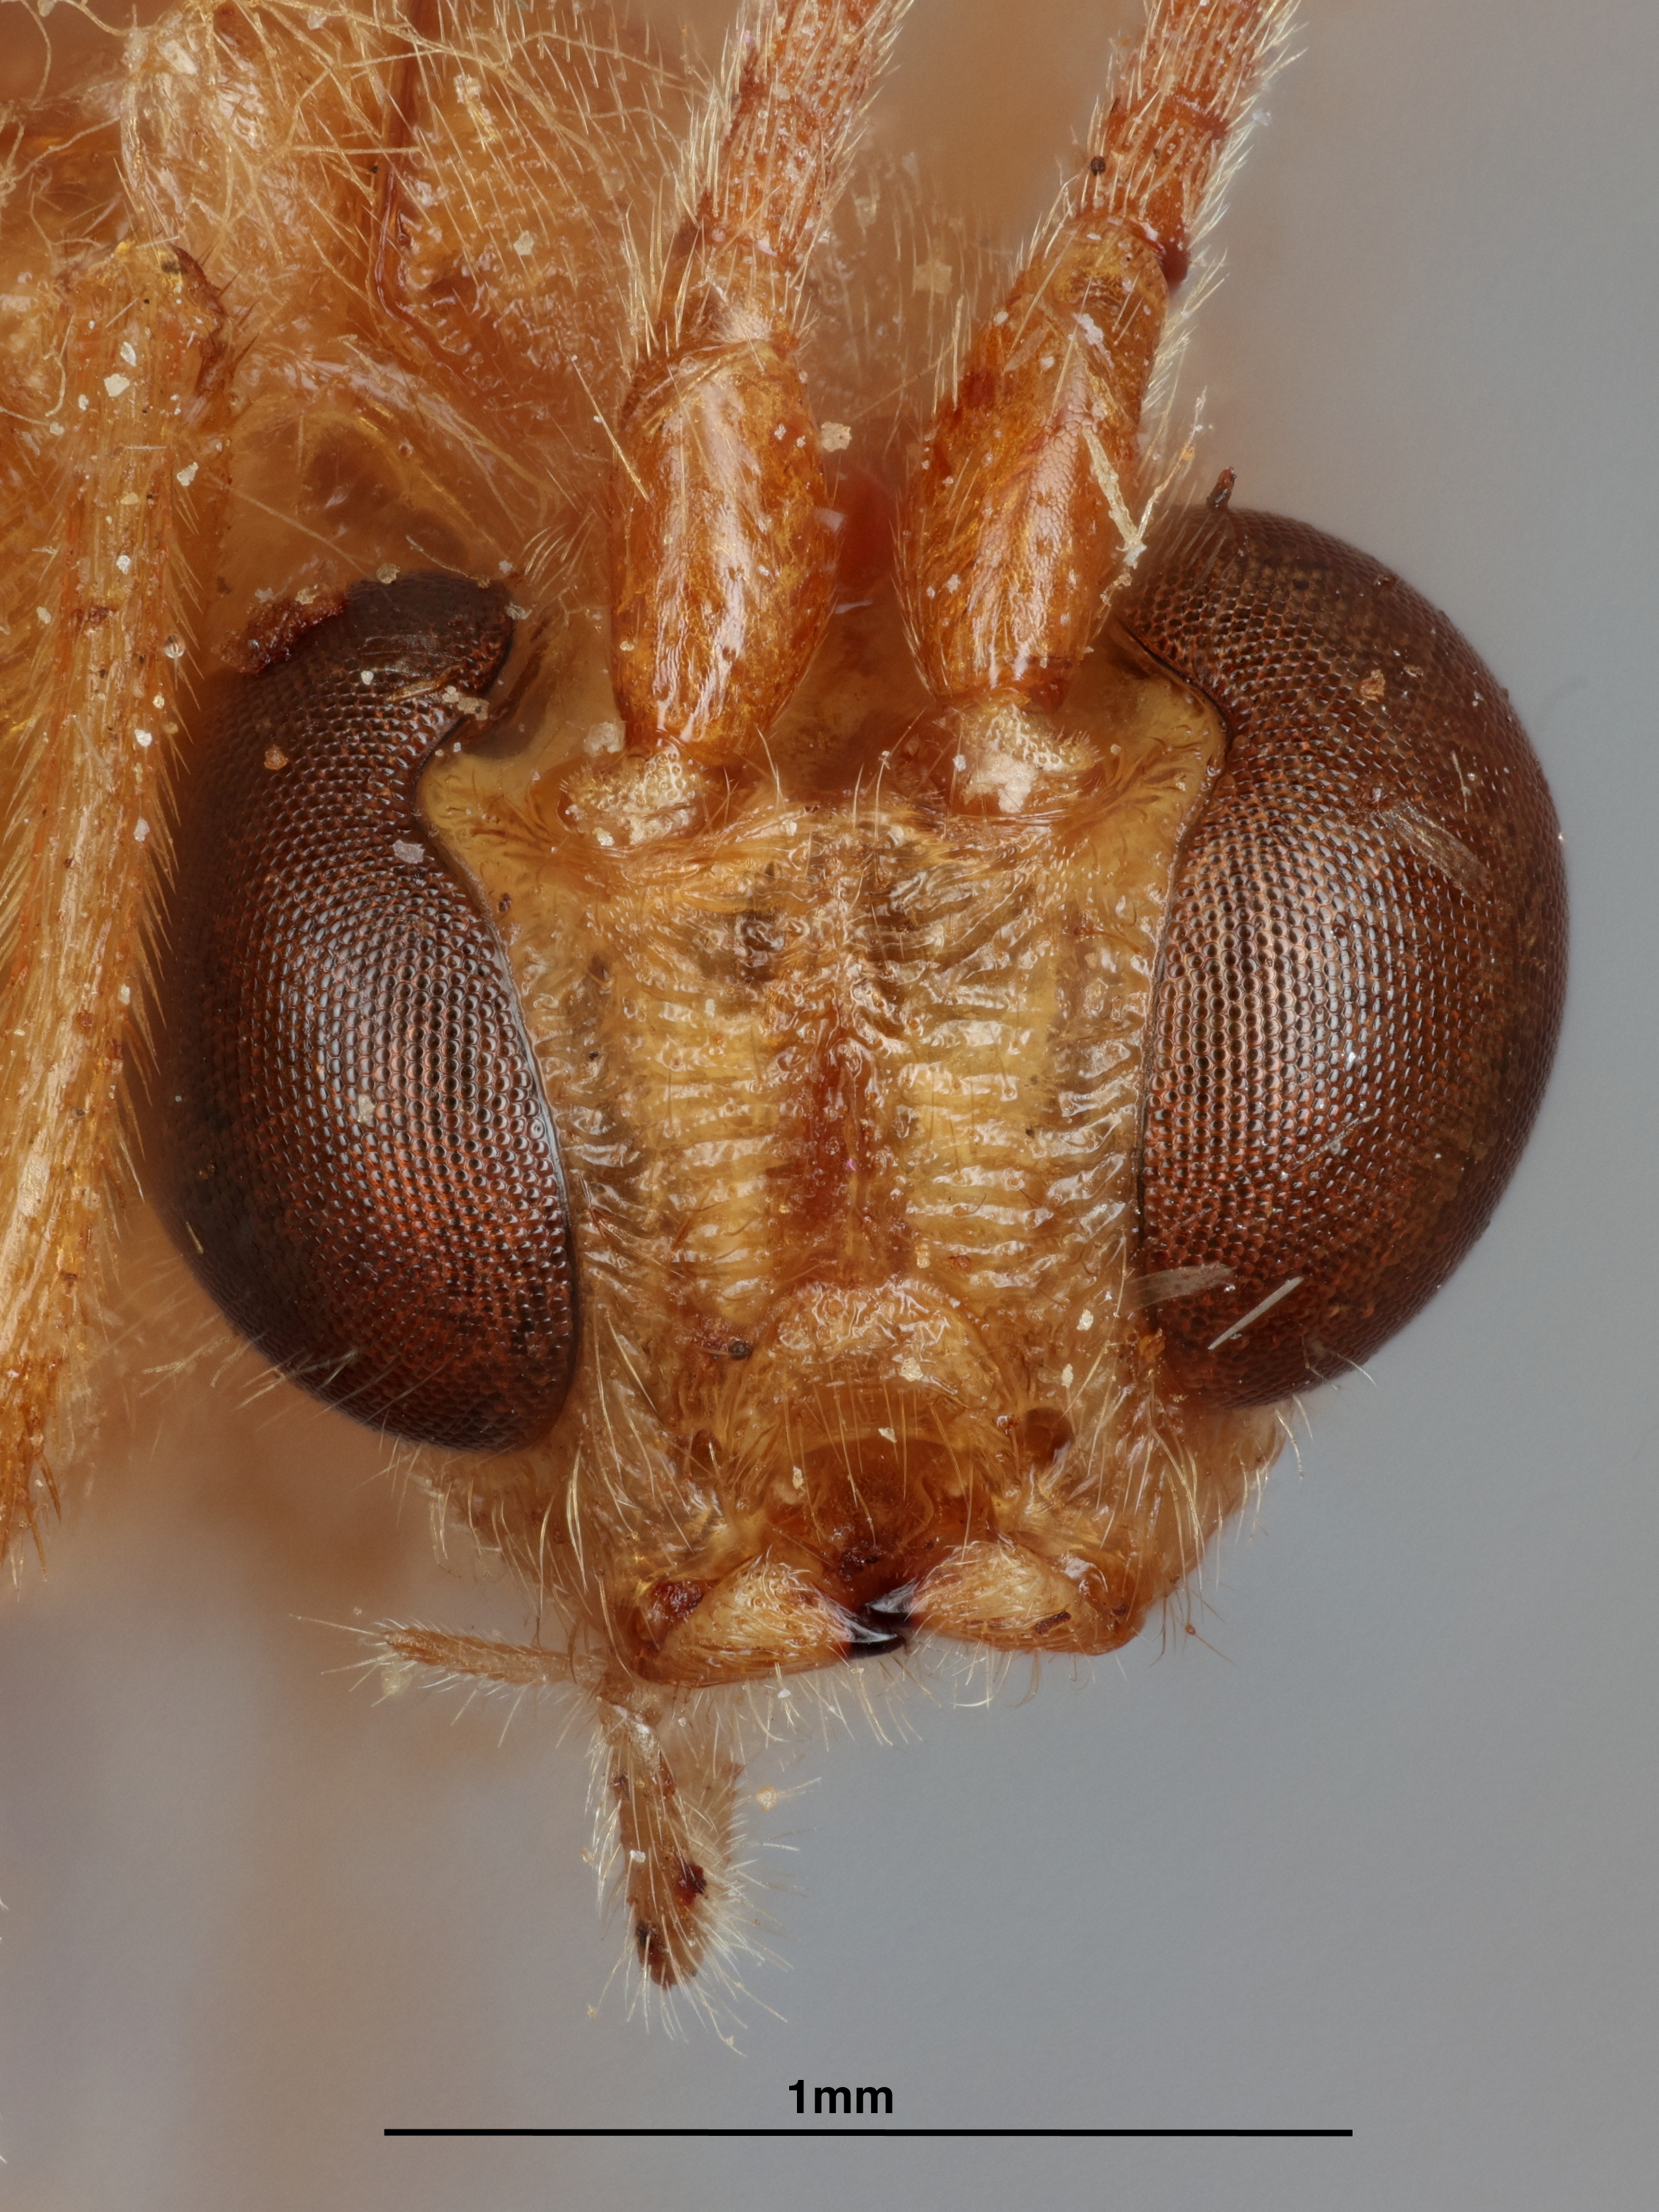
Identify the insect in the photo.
Hemigyroneuron suffusus
